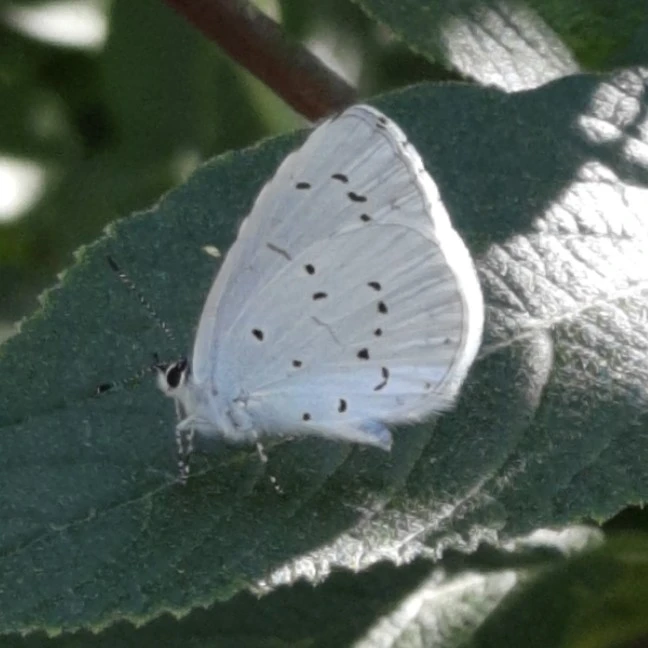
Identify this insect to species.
Celastrina argiolus
